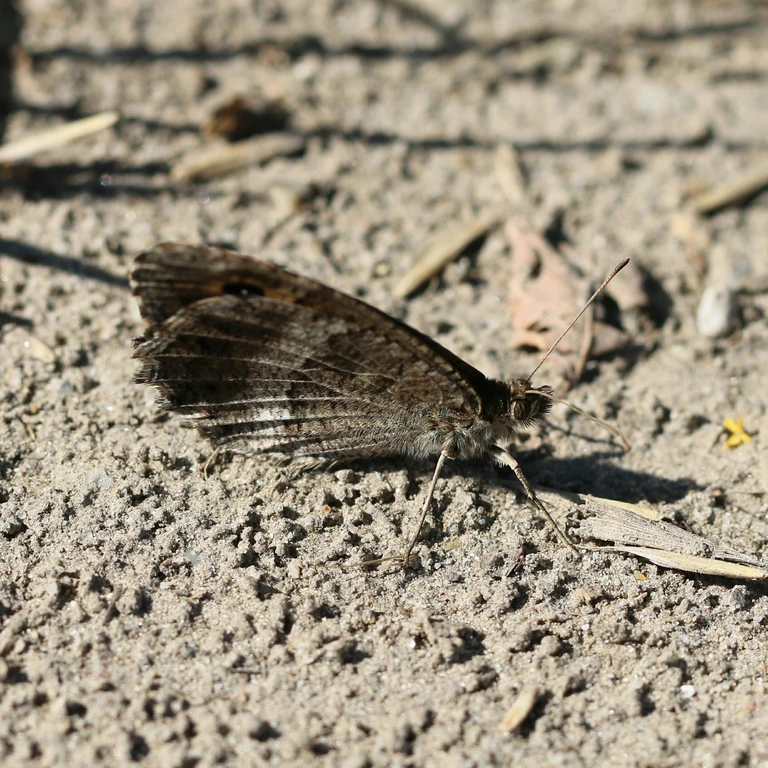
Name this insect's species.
Minois dryas
